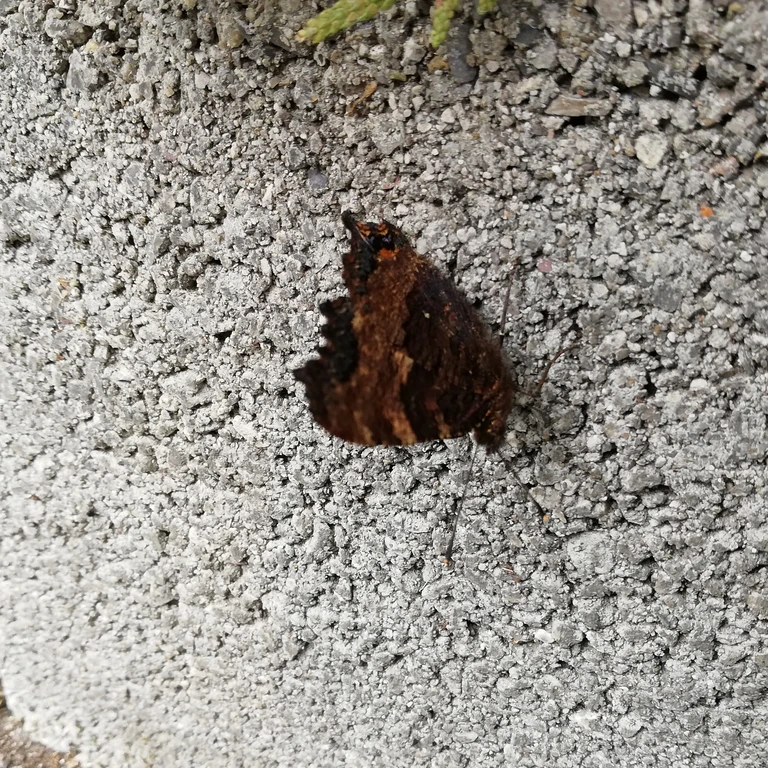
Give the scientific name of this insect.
Aglais urticae
